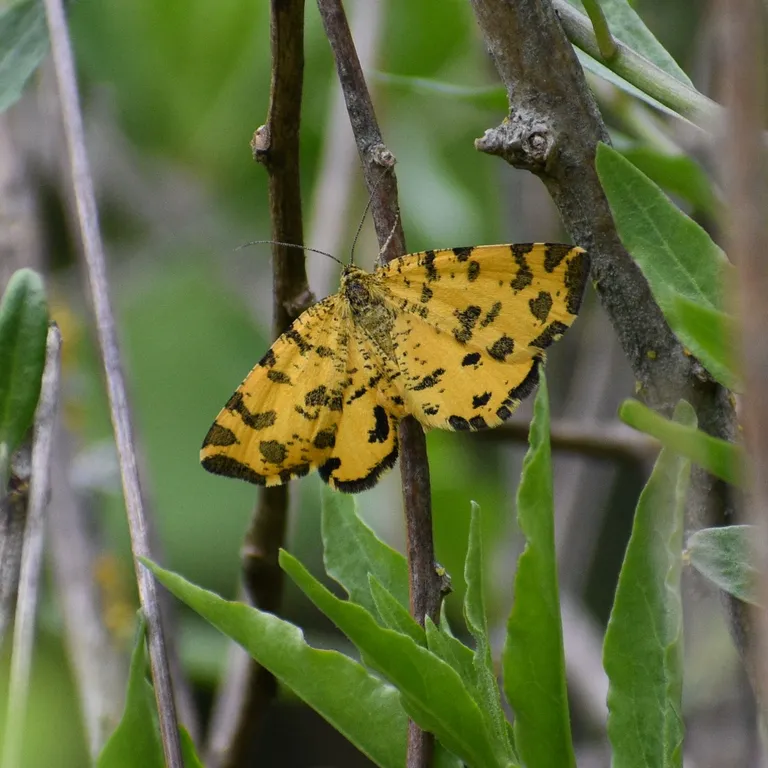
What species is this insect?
Pseudopanthera macularia
